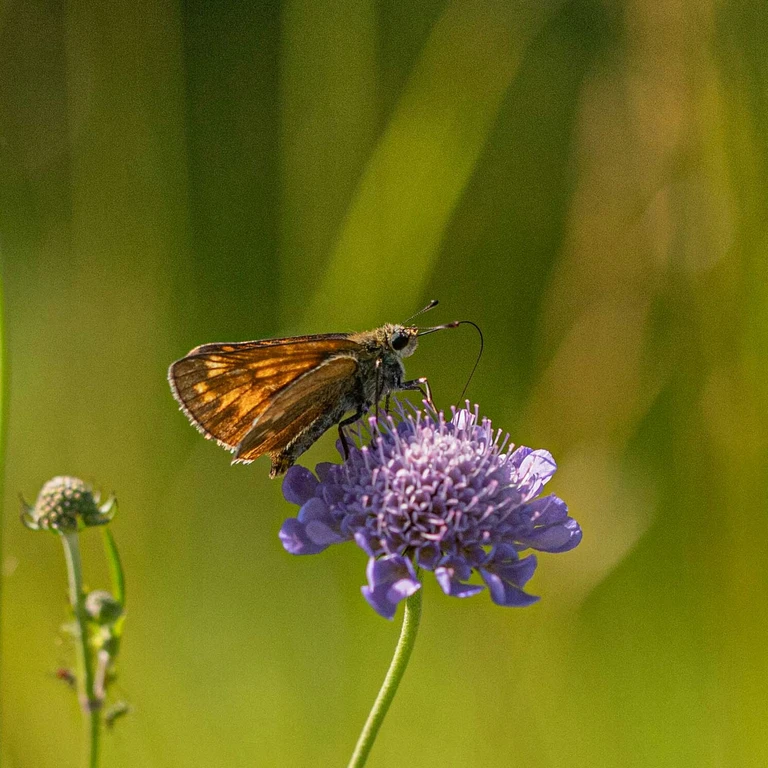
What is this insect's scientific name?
Ochlodes sylvanus (also Ochlodes venata)
